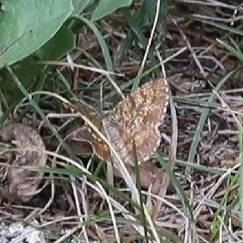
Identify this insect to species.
Ematurga atomaria
